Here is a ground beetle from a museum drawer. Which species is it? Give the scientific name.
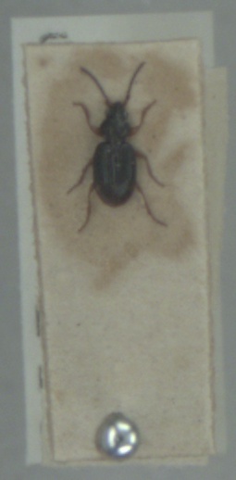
Bembidion assimile
